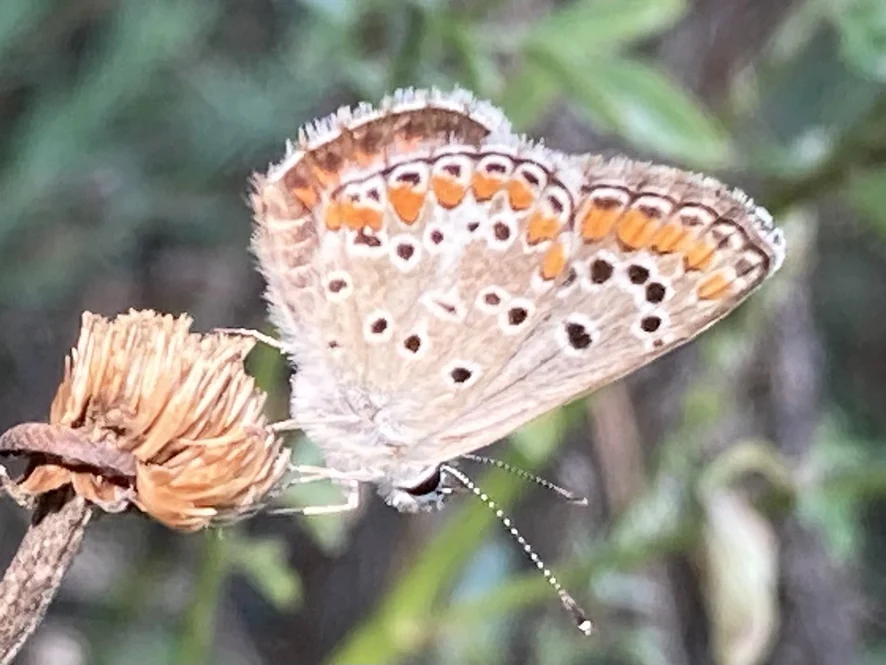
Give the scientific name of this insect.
Aricia agestis/artaxerxes
